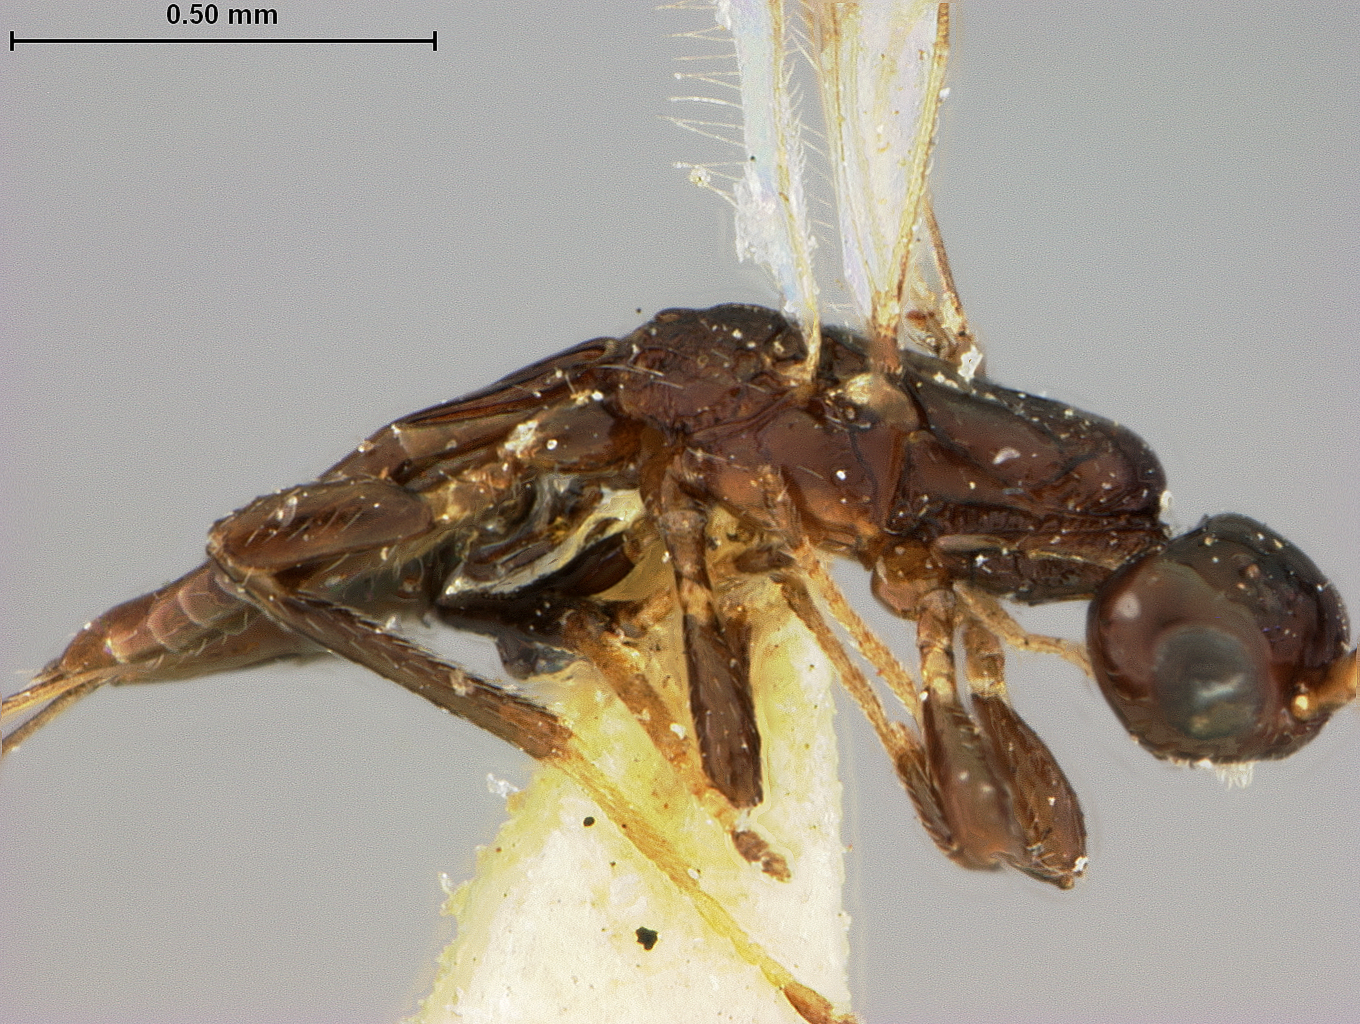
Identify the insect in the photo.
Ecphylus hypothenemi
